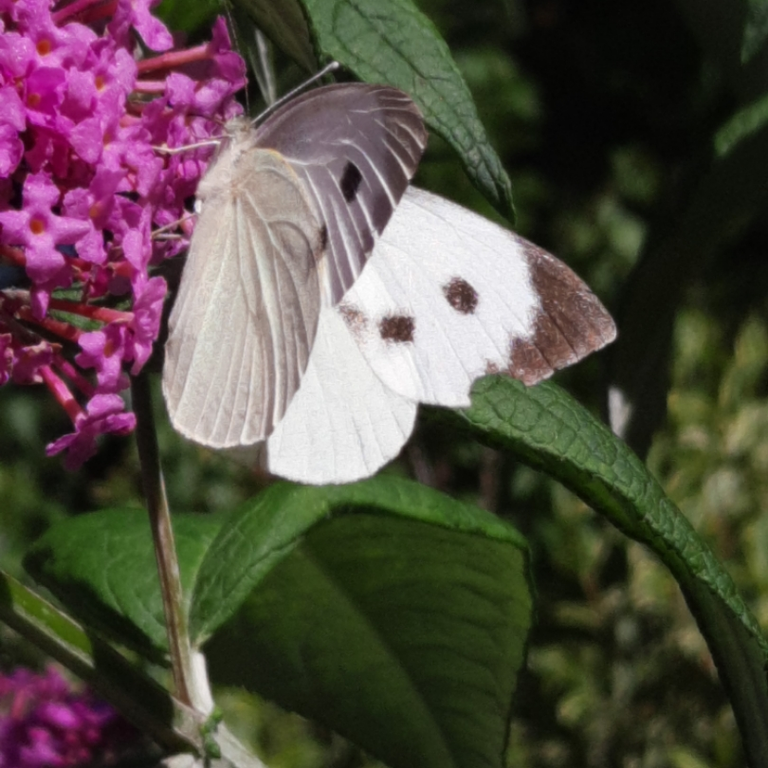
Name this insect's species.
Pieris brassicae
